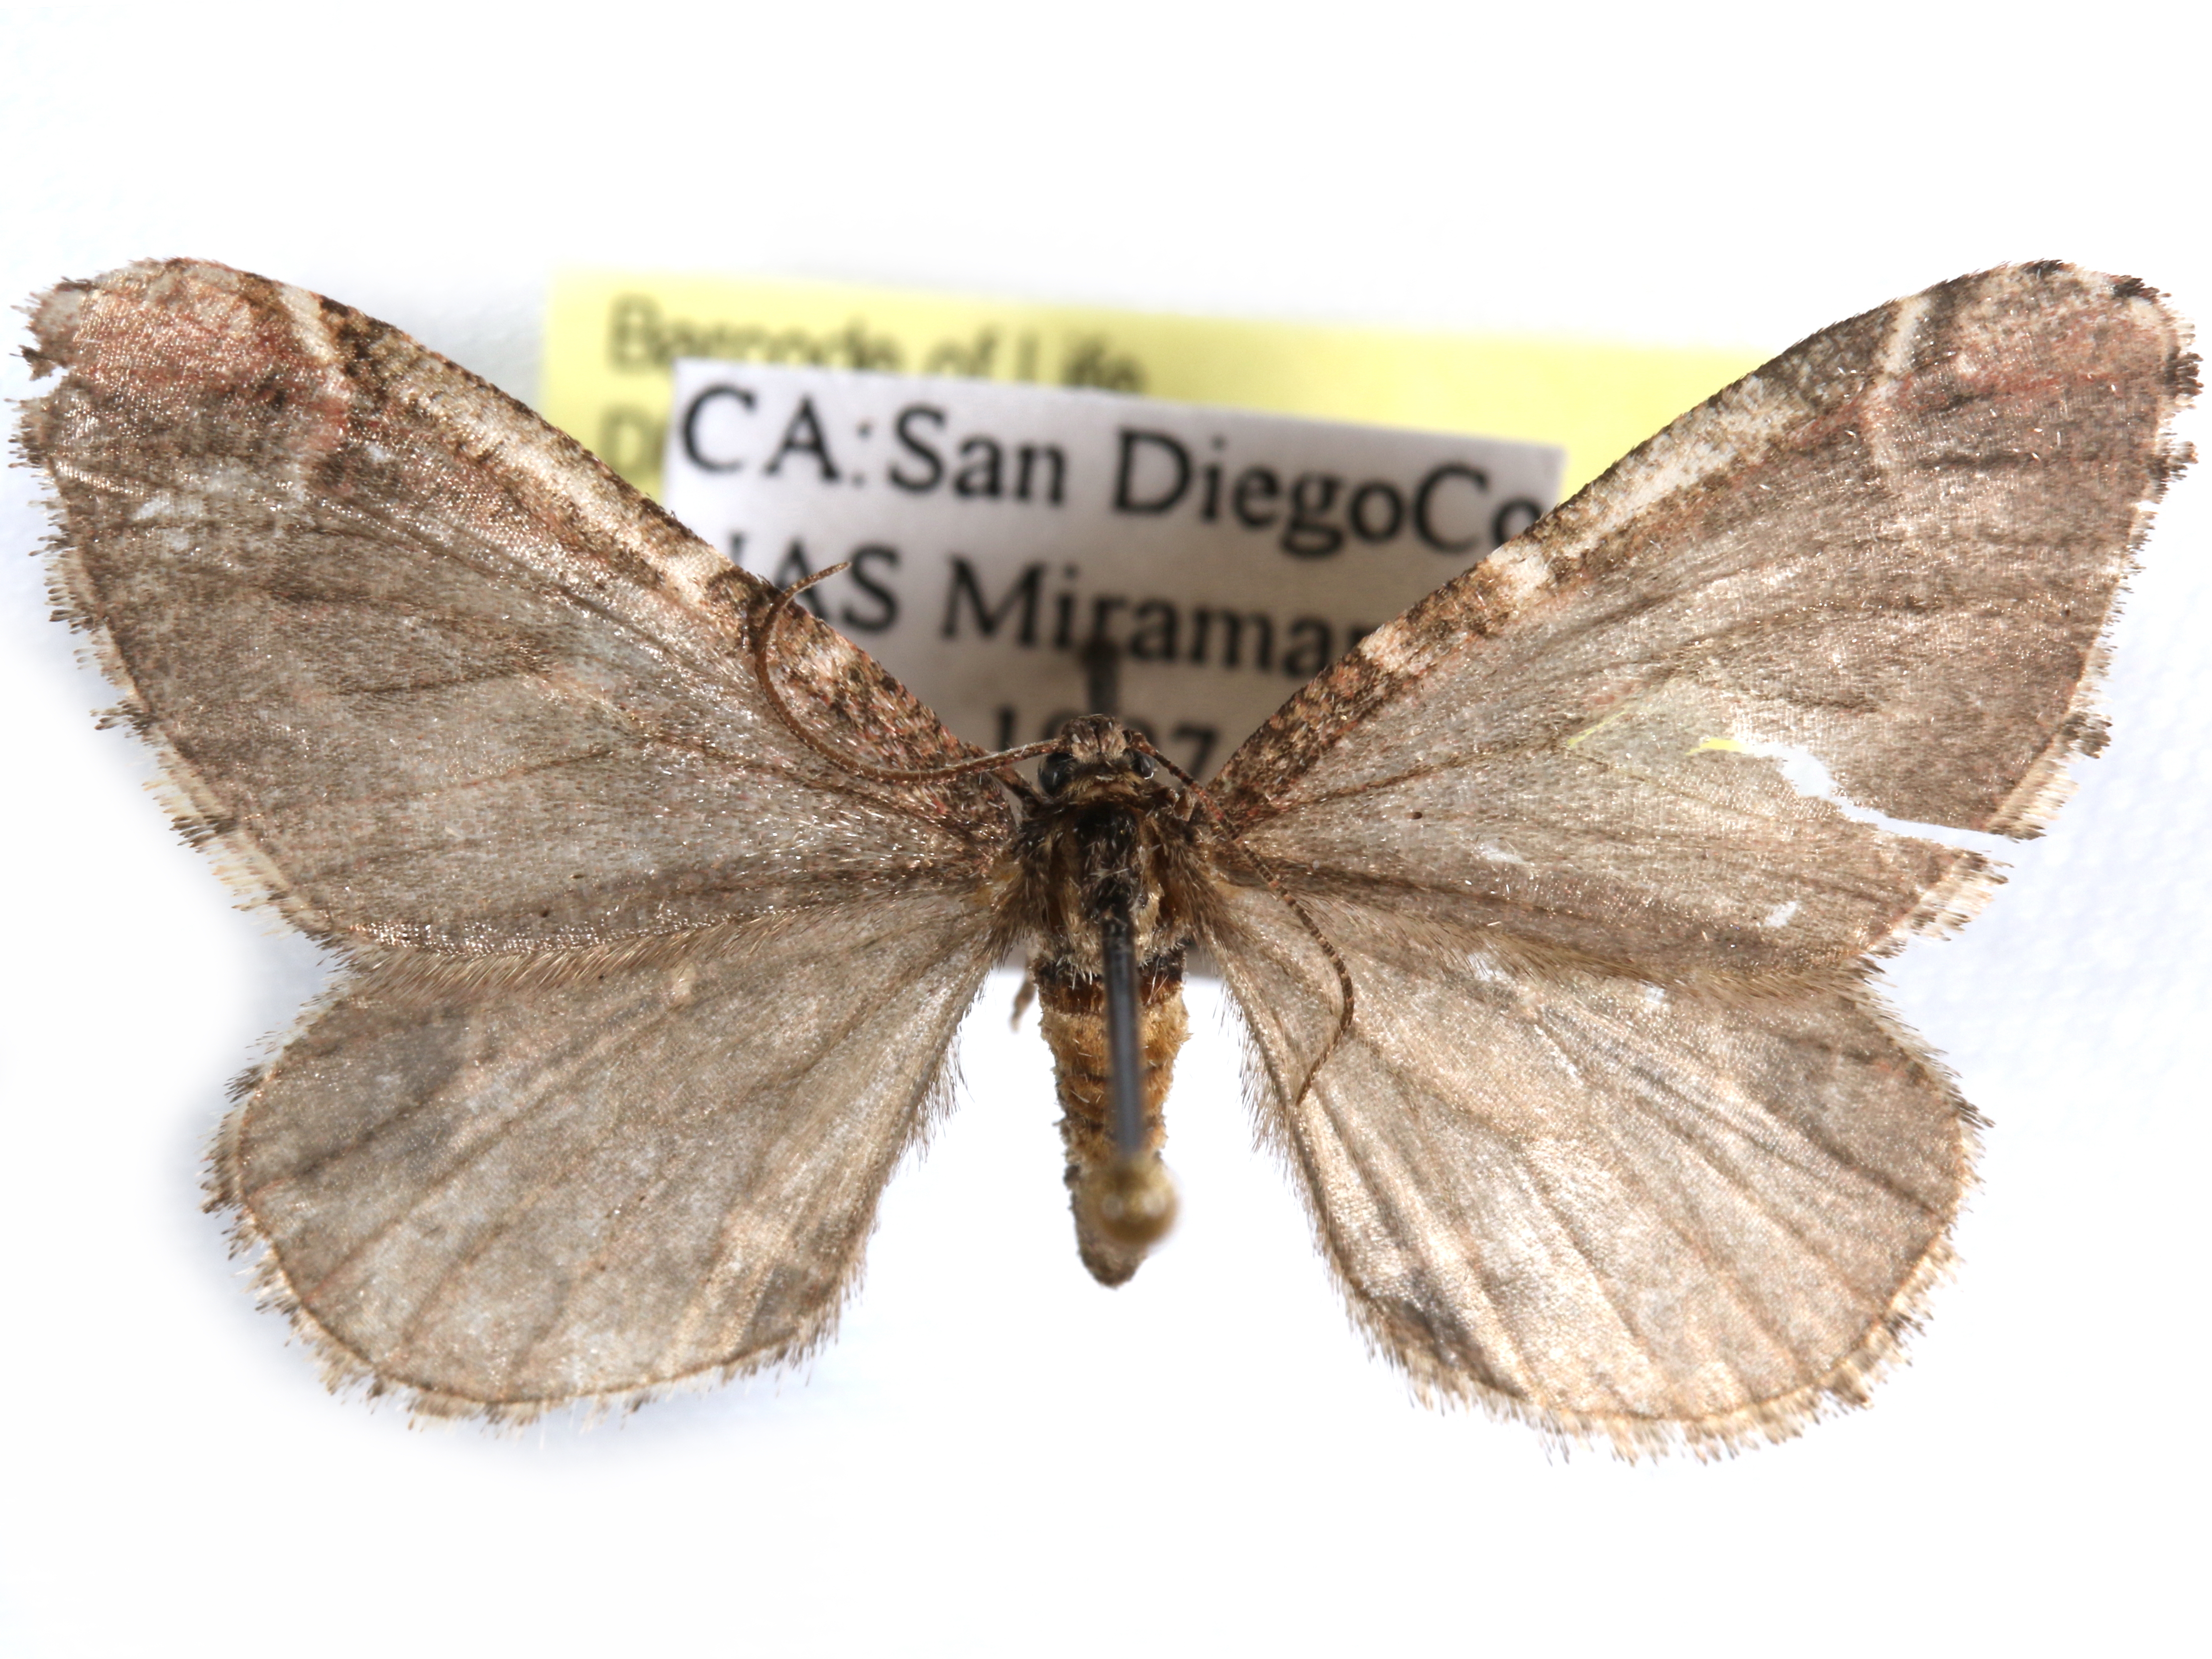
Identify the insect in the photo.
Stamnodes albiapicata
